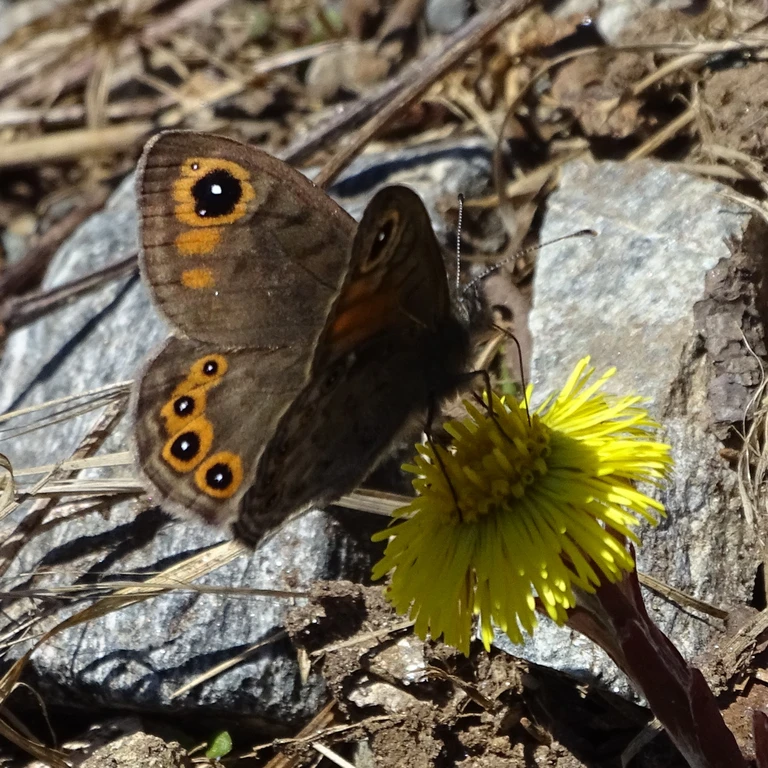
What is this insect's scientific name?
Lasiommata maera (also Pararge maera)
